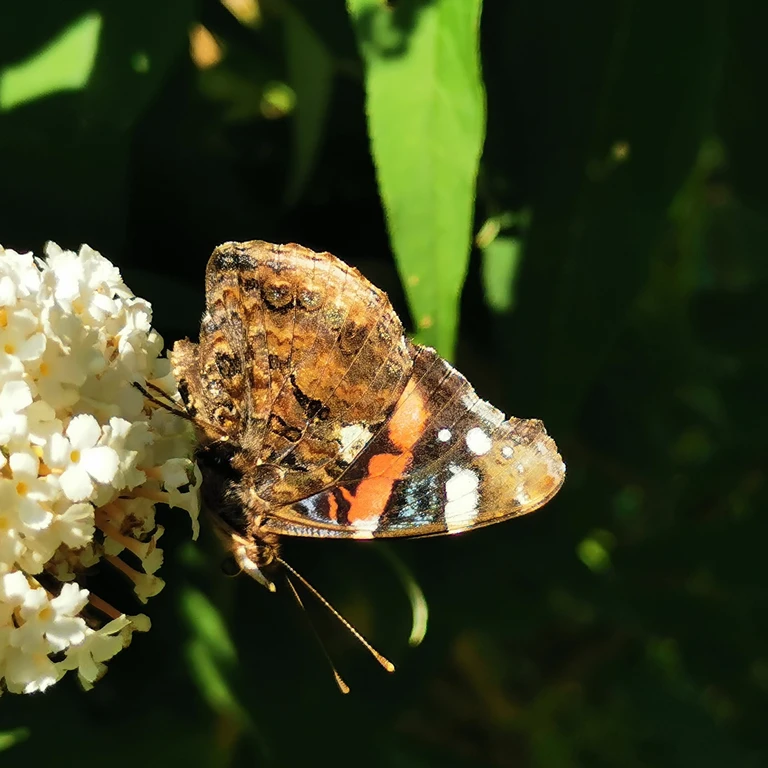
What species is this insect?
Vanessa atalanta
